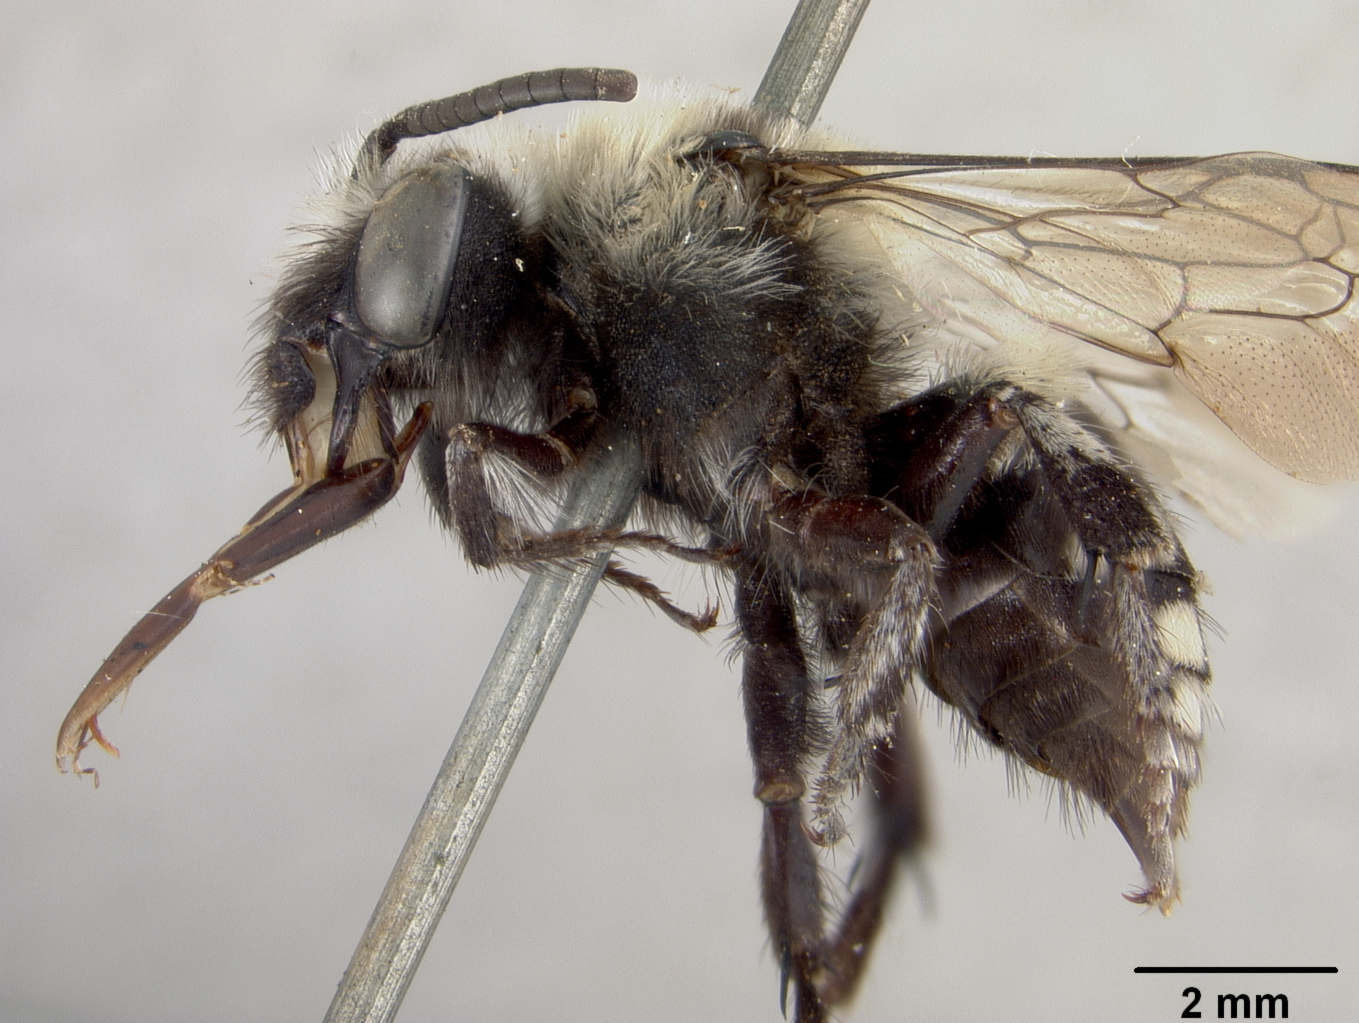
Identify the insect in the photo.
Bombomelecta arizonica
